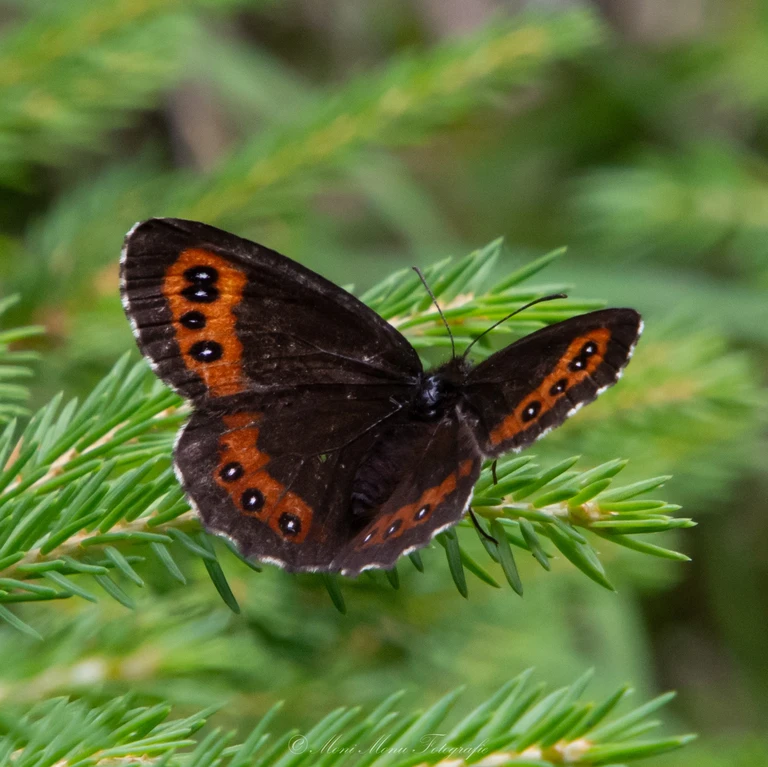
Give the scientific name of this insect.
Erebia ligea
